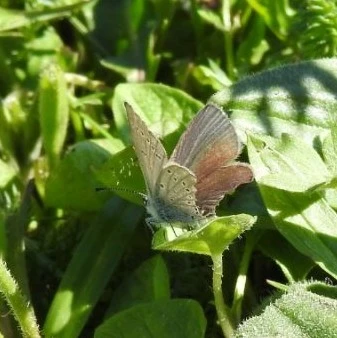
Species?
Cupido minimus
